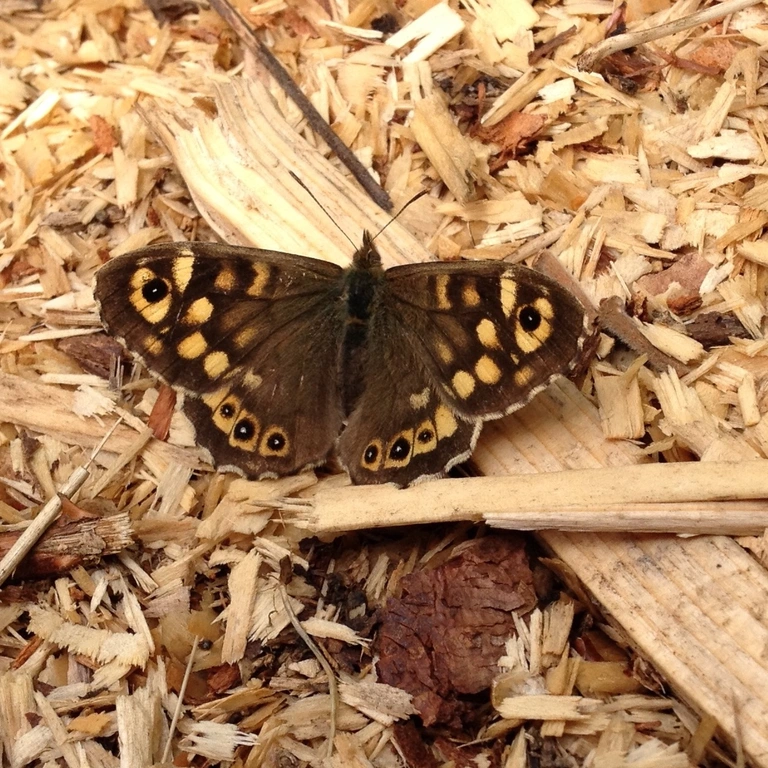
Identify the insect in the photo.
Pararge aegeria
